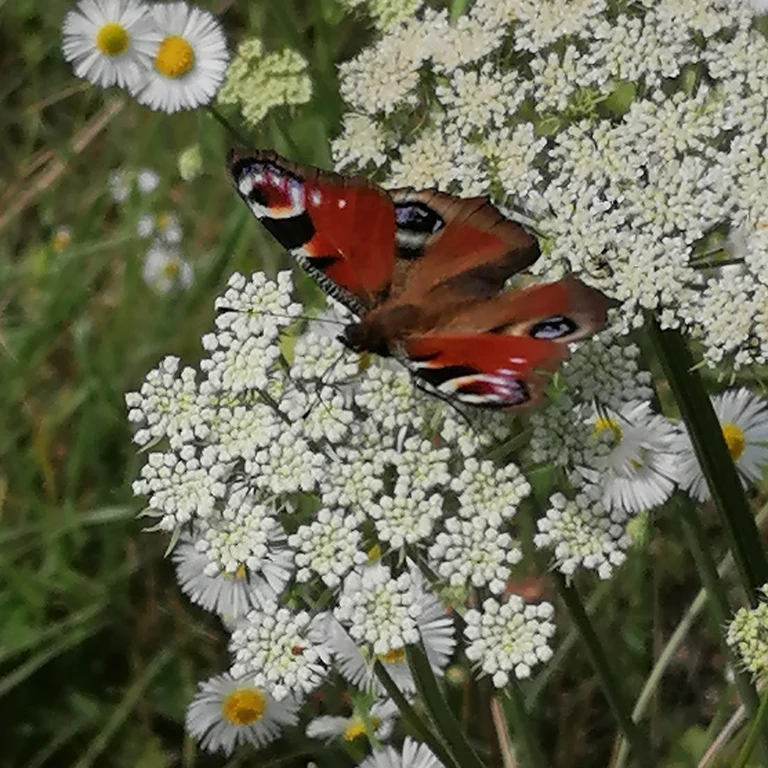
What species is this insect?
Aglais io
